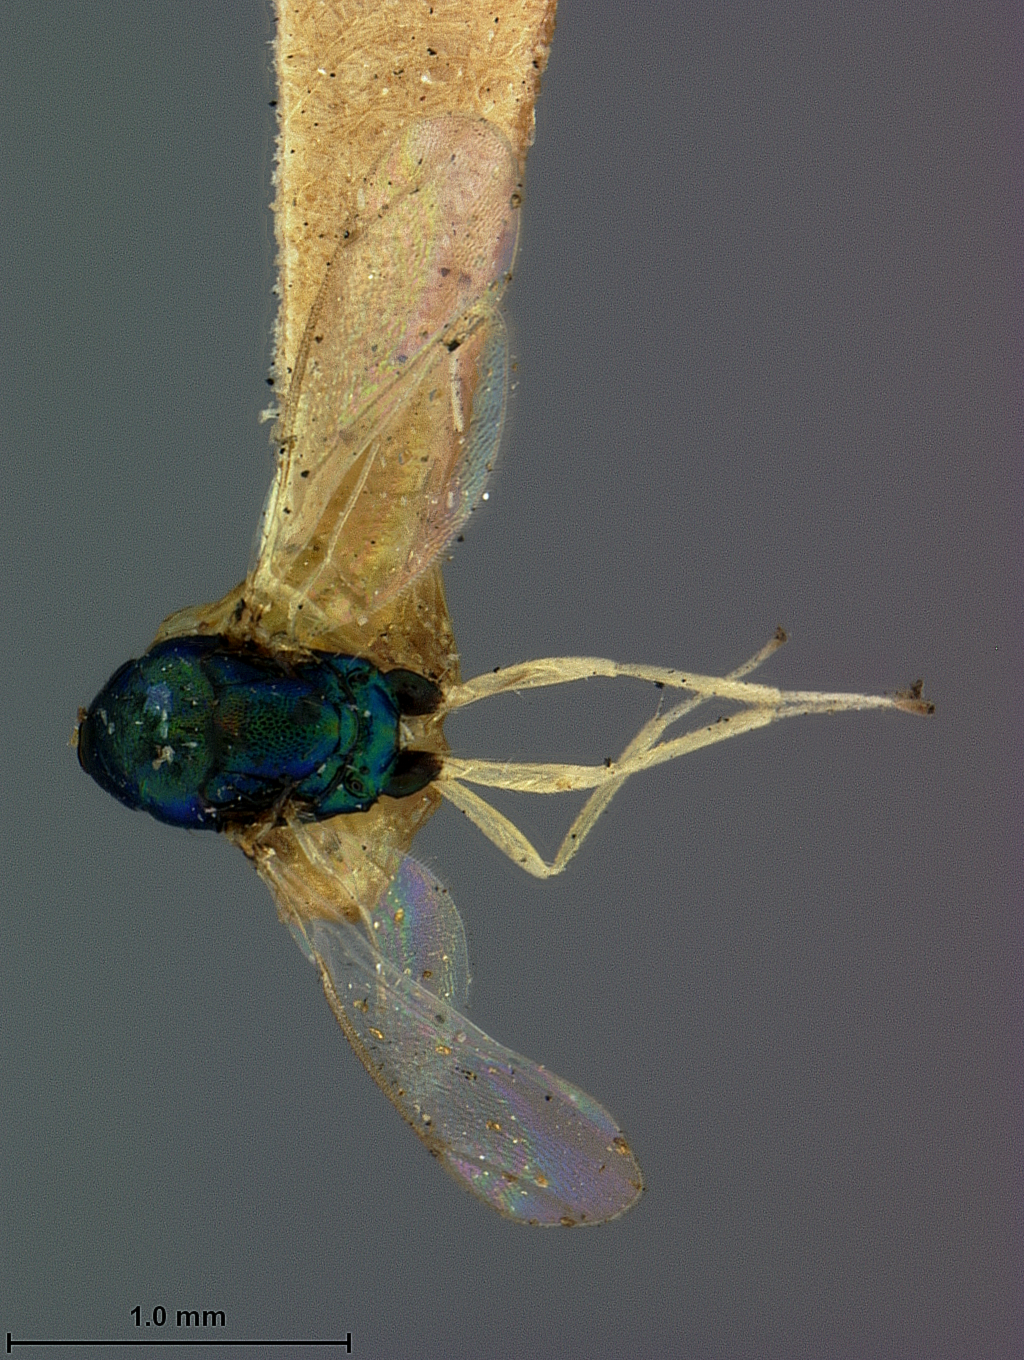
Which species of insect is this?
Chrysocharis compressicornis
